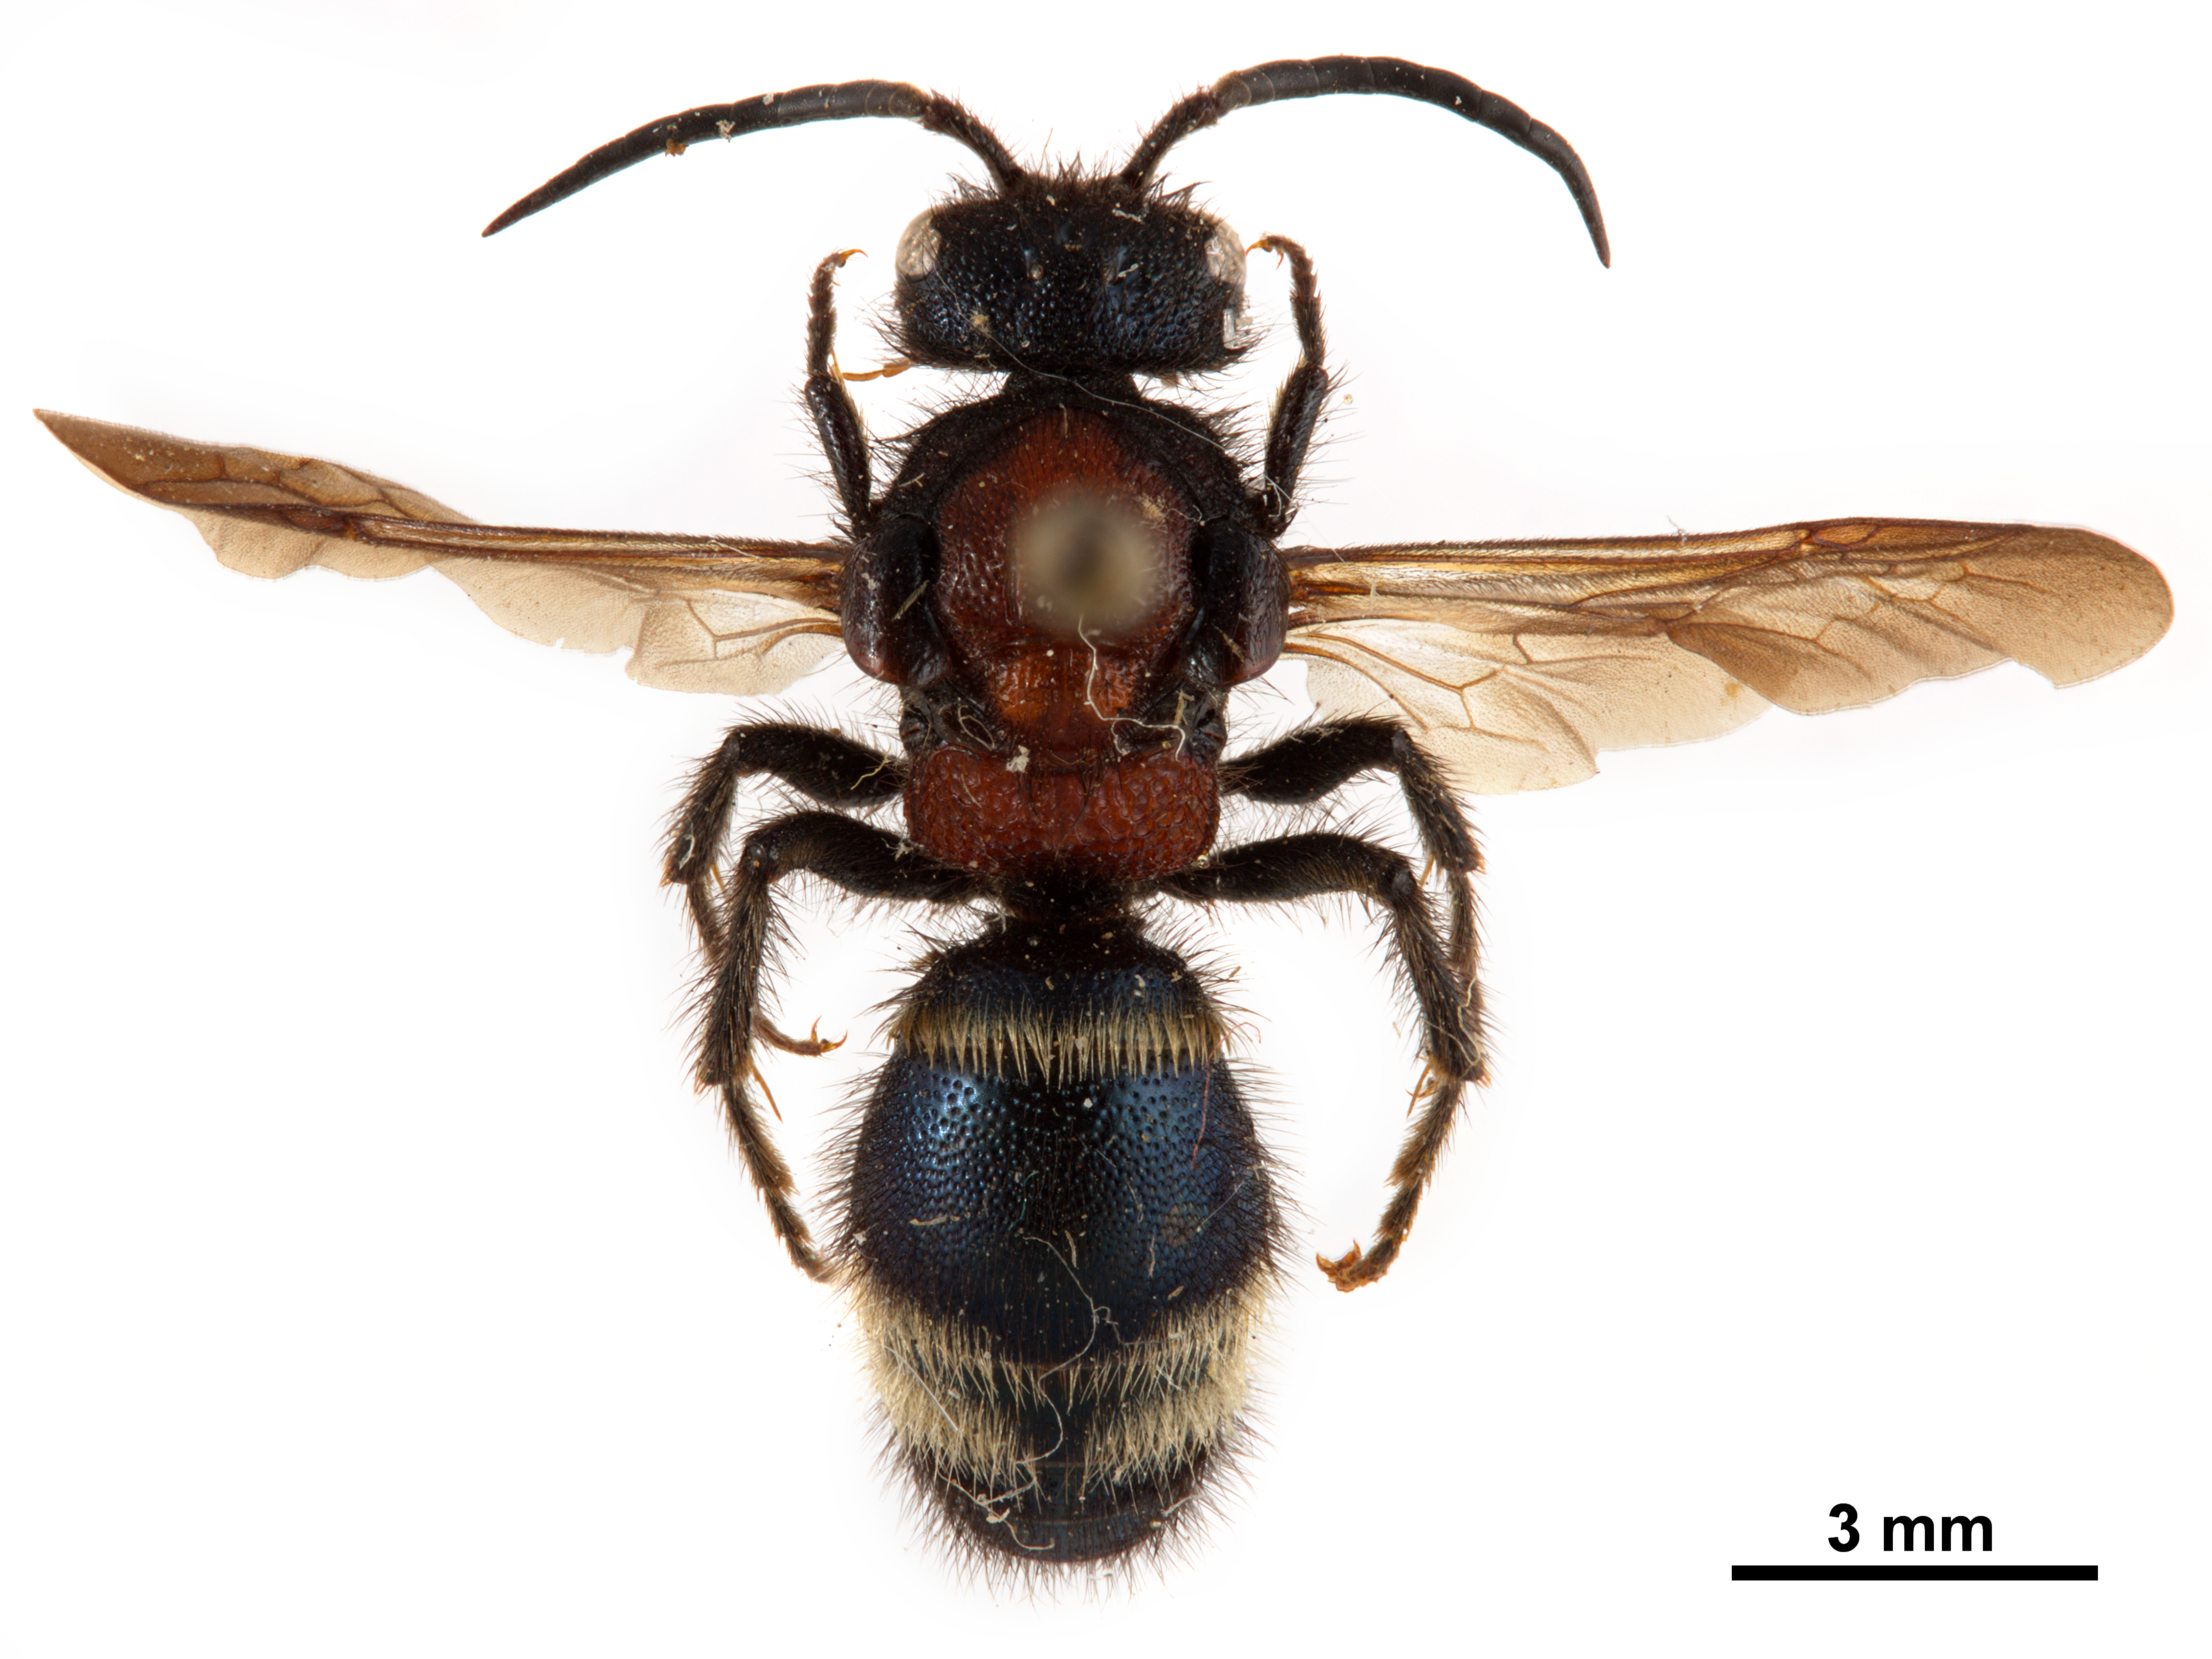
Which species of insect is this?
Mutilla europaea
